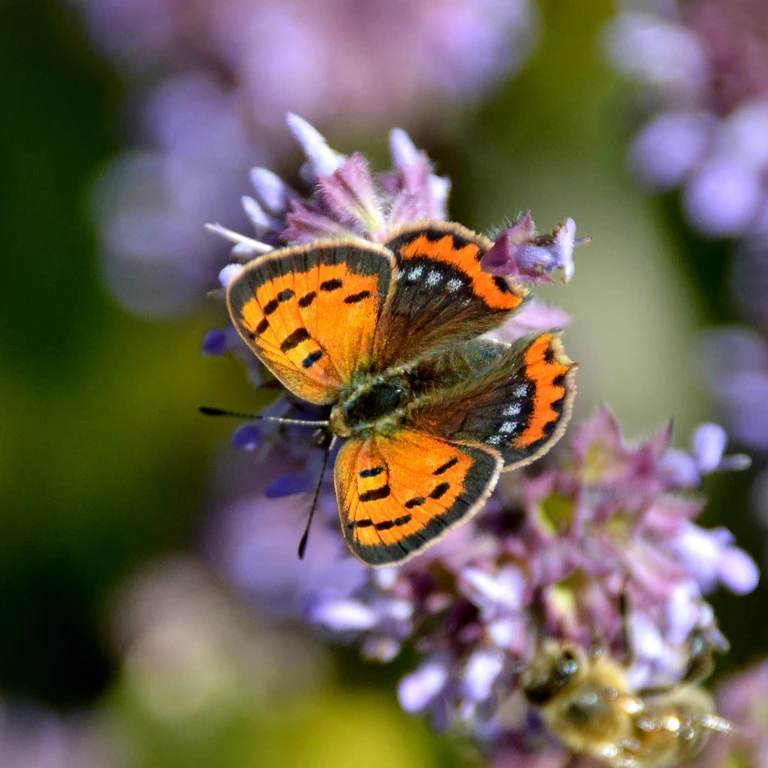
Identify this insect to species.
Lycaena phlaeas
